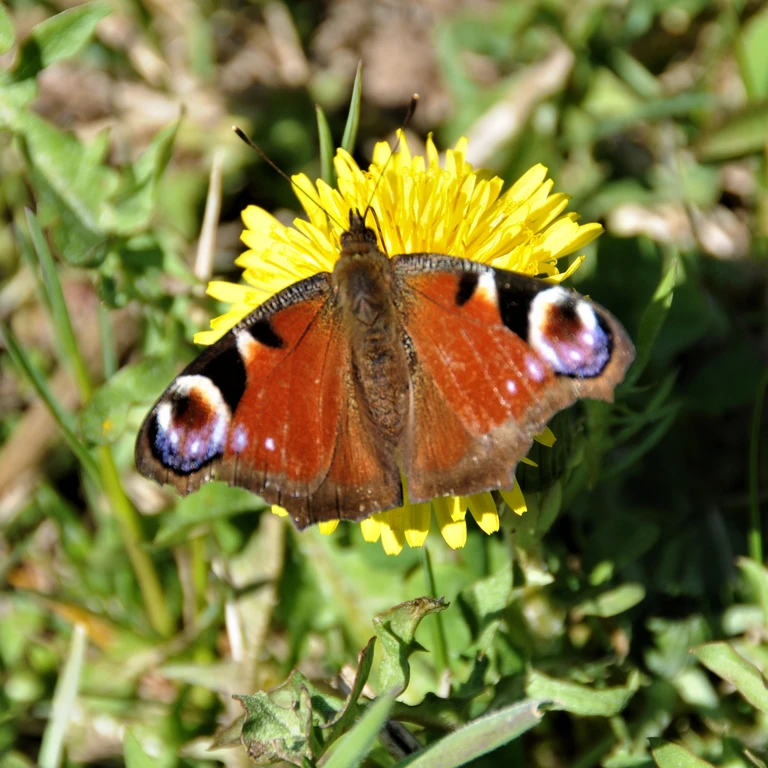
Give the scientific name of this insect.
Aglais io
